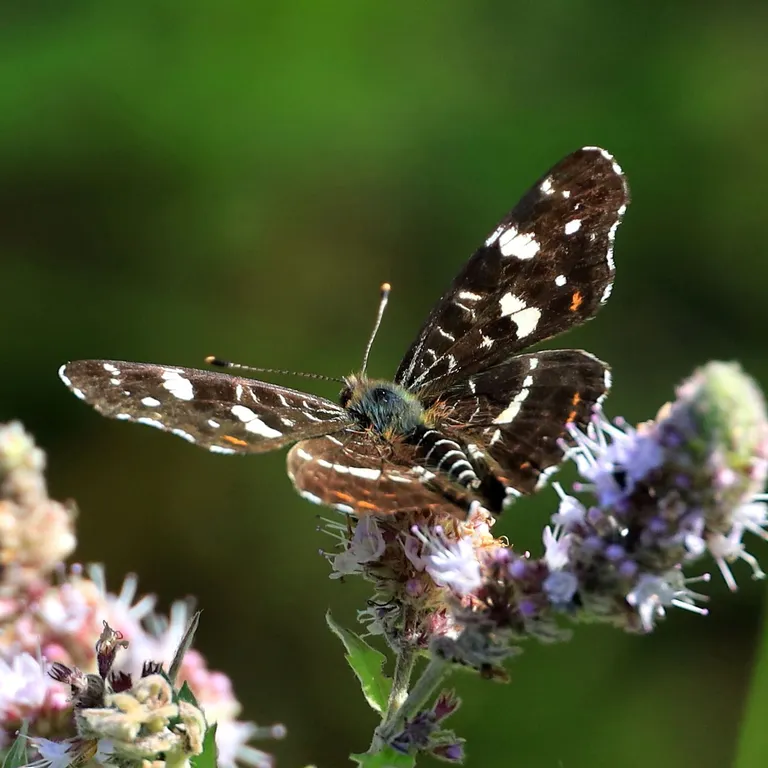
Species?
Araschnia levana
